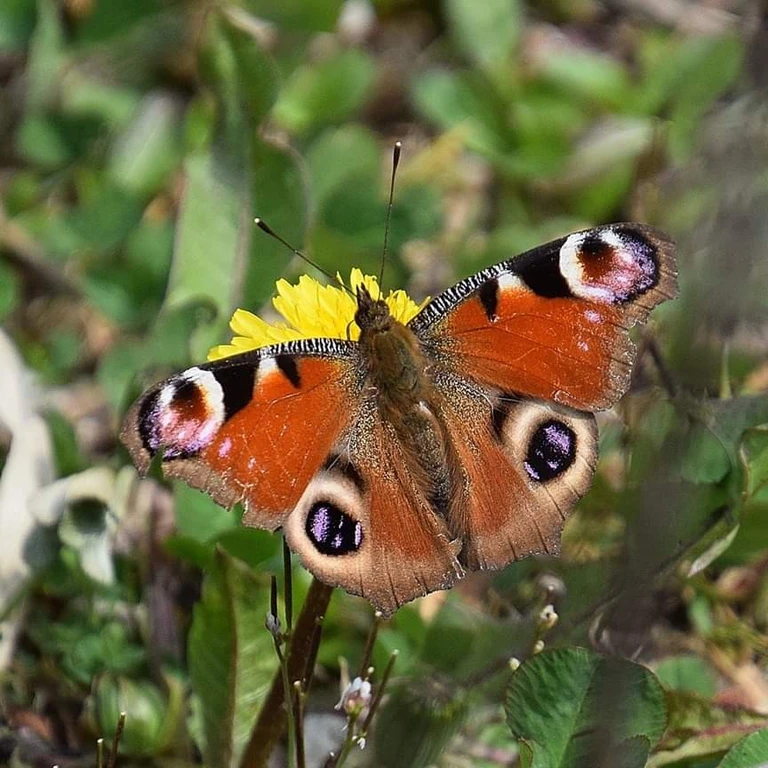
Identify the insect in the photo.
Aglais io
